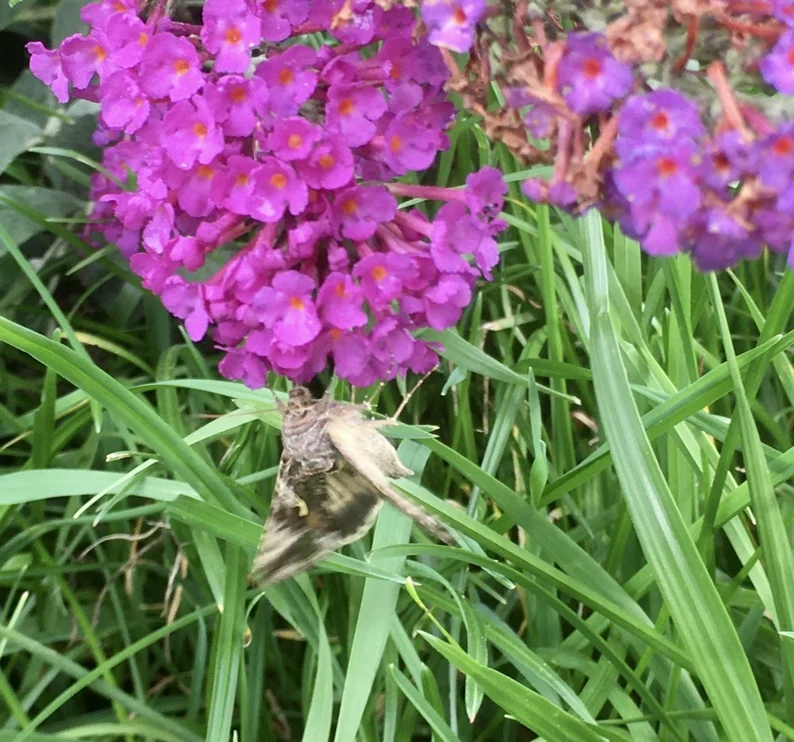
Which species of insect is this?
Autographa gamma
